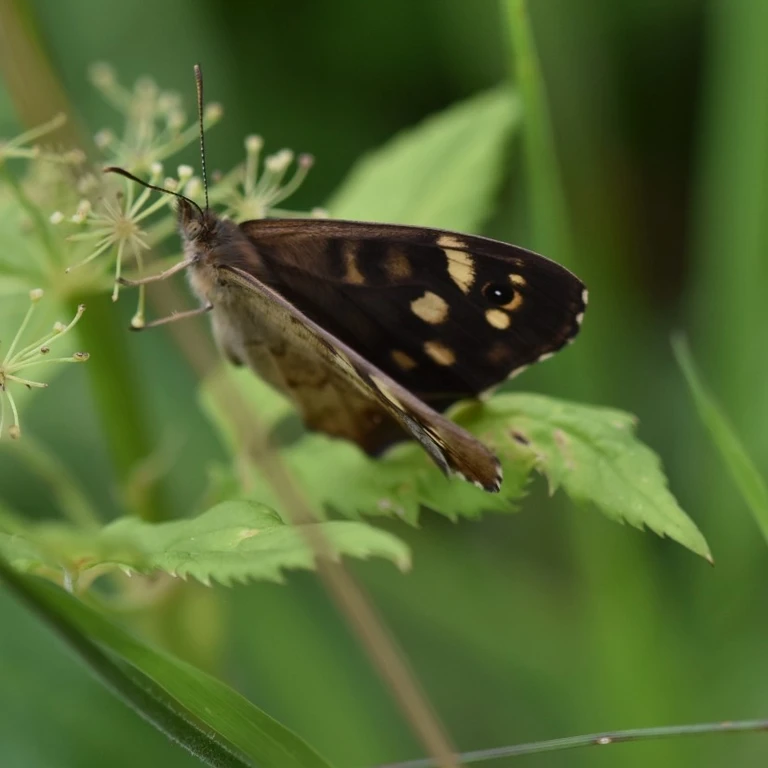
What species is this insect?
Pararge aegeria
